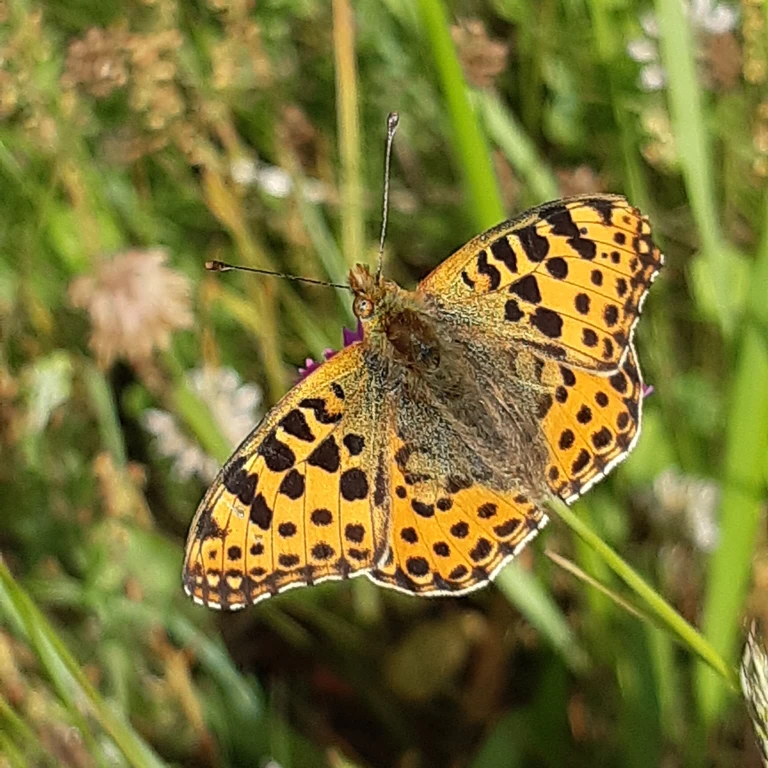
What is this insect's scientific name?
Issoria lathonia
